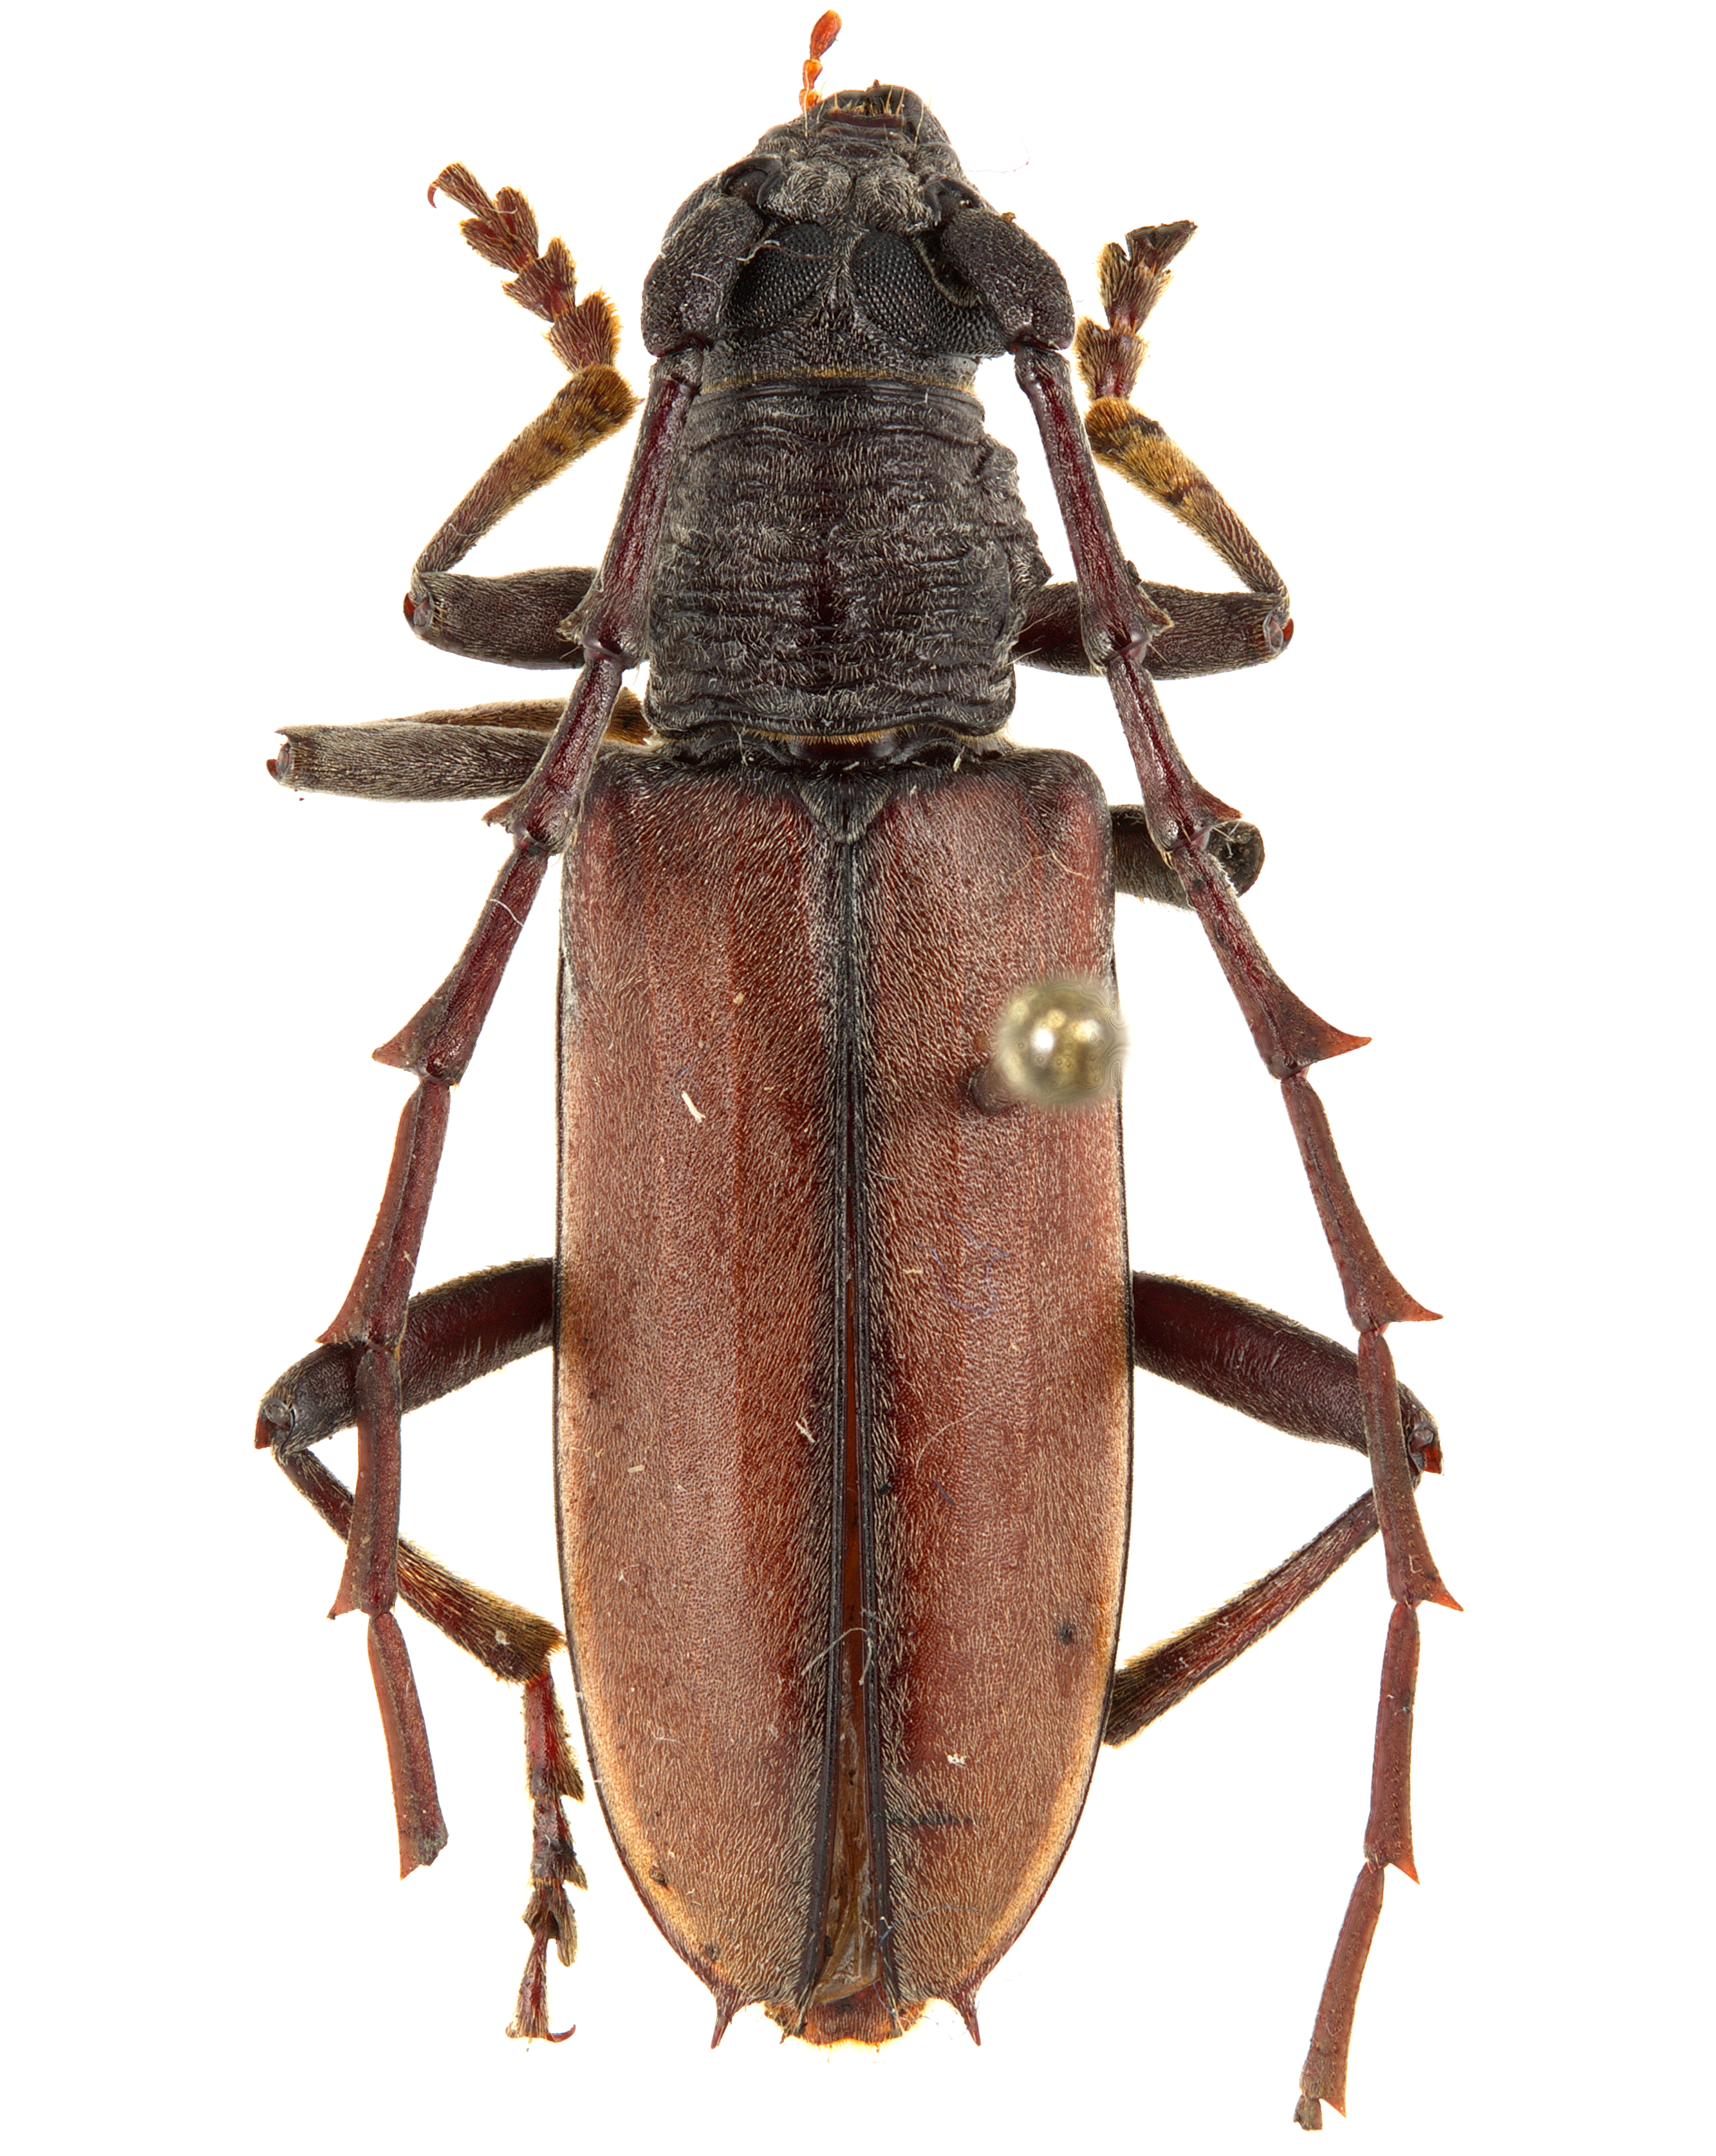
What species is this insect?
Plocaederus confusus
